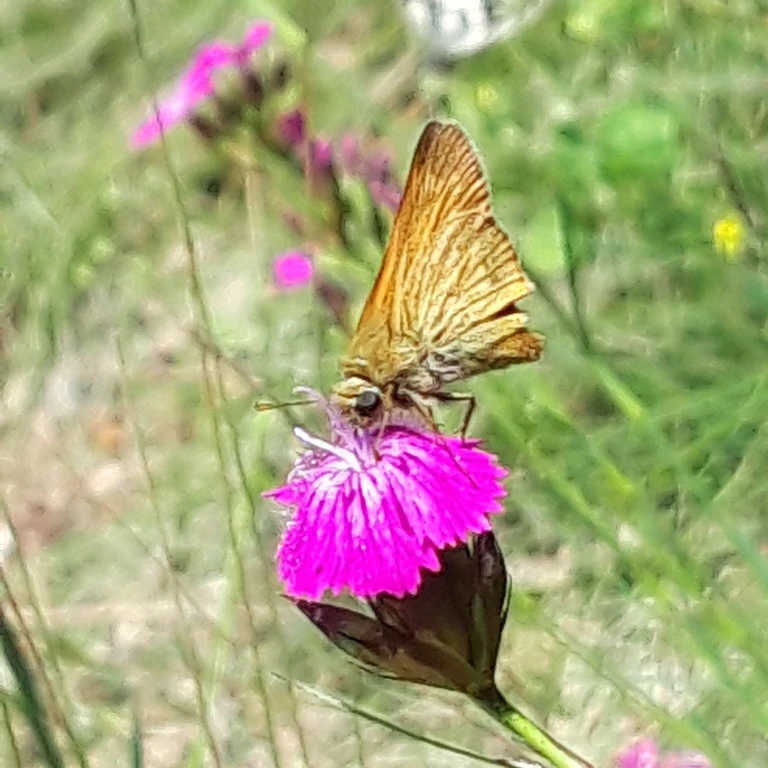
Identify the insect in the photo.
Ochlodes sylvanus (also Ochlodes venata)
